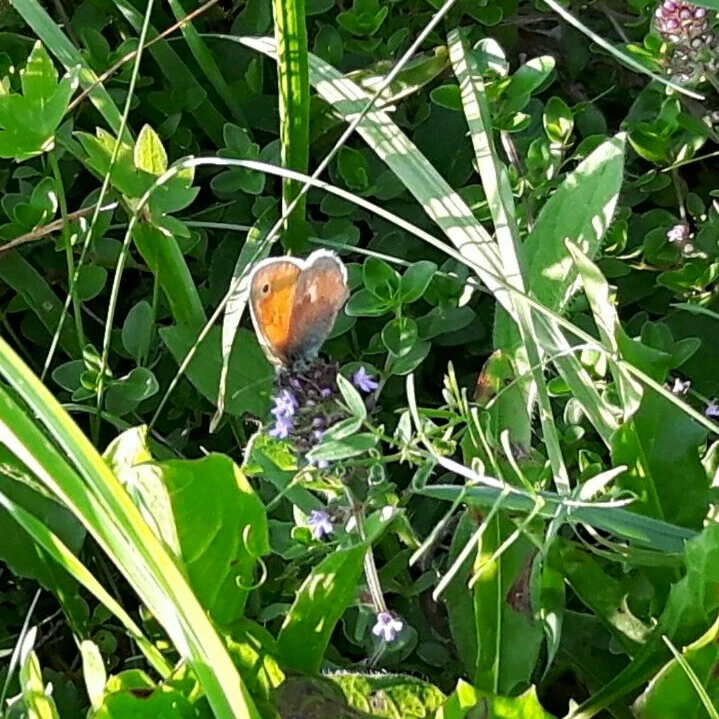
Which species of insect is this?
Coenonympha pamphilus
